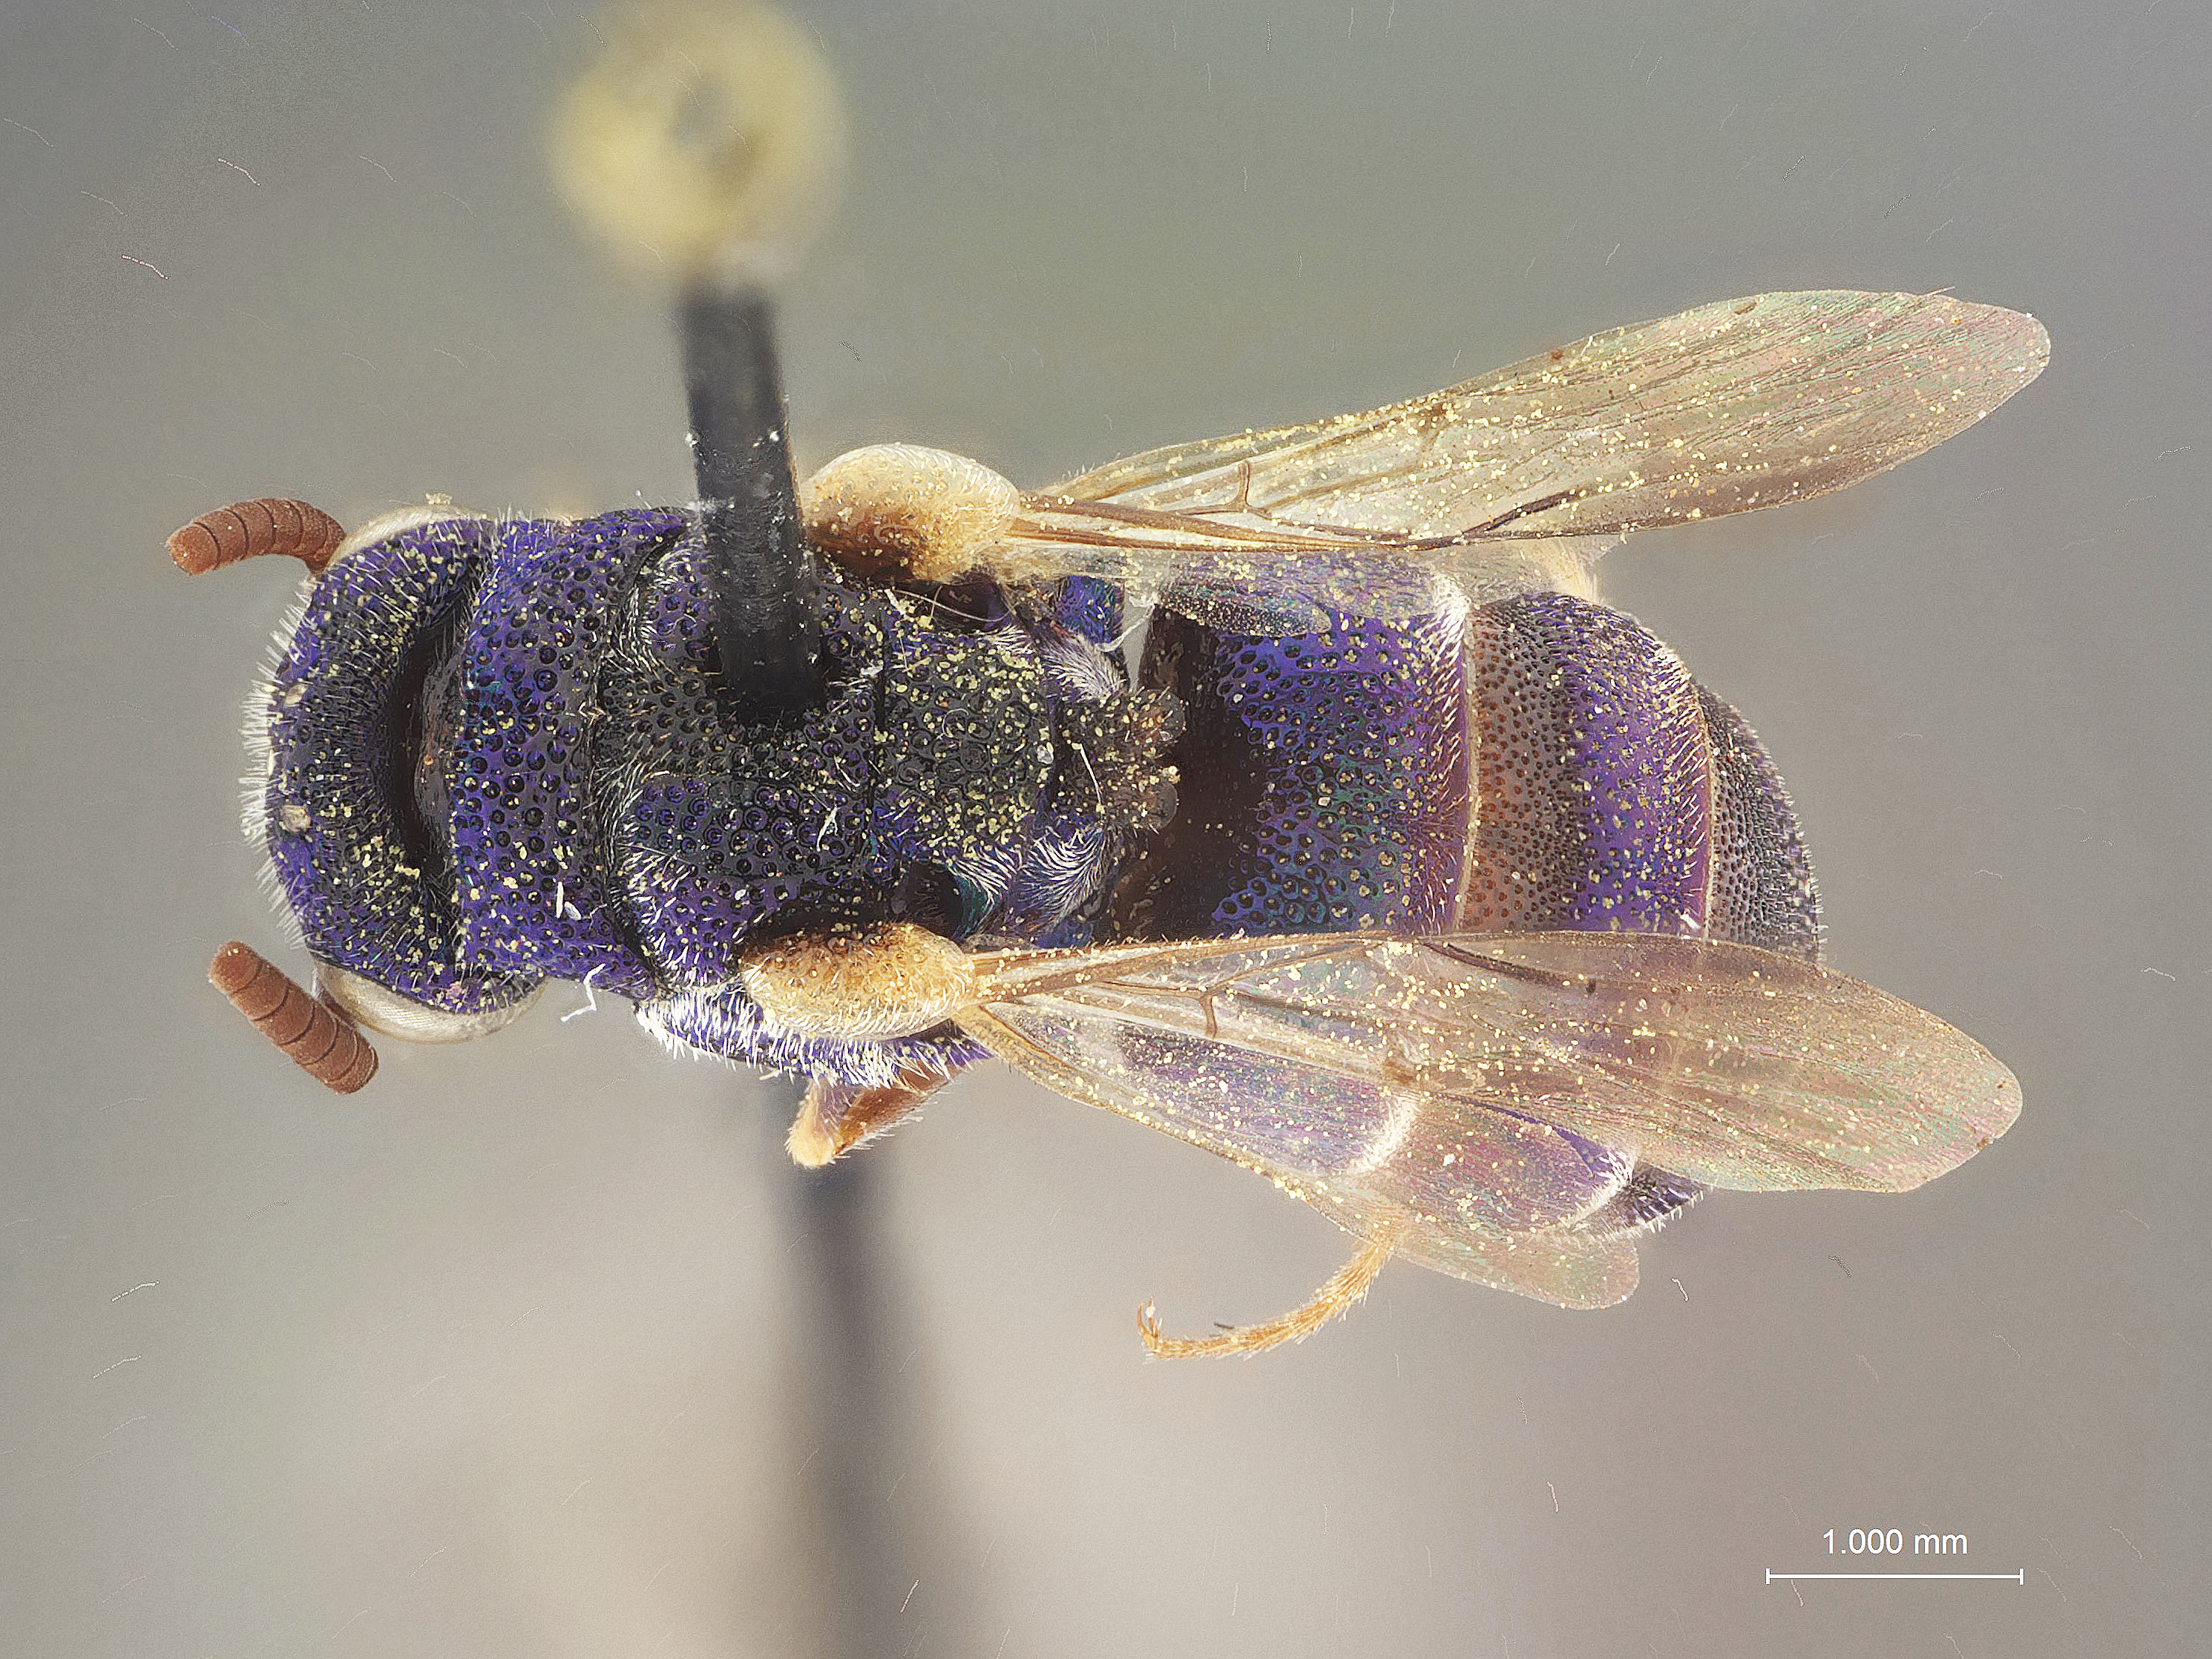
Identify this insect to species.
Parnopes westcottii
